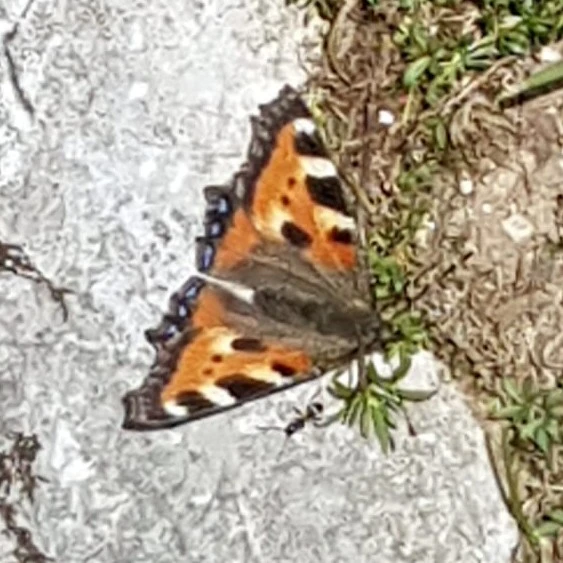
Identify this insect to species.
Aglais urticae
